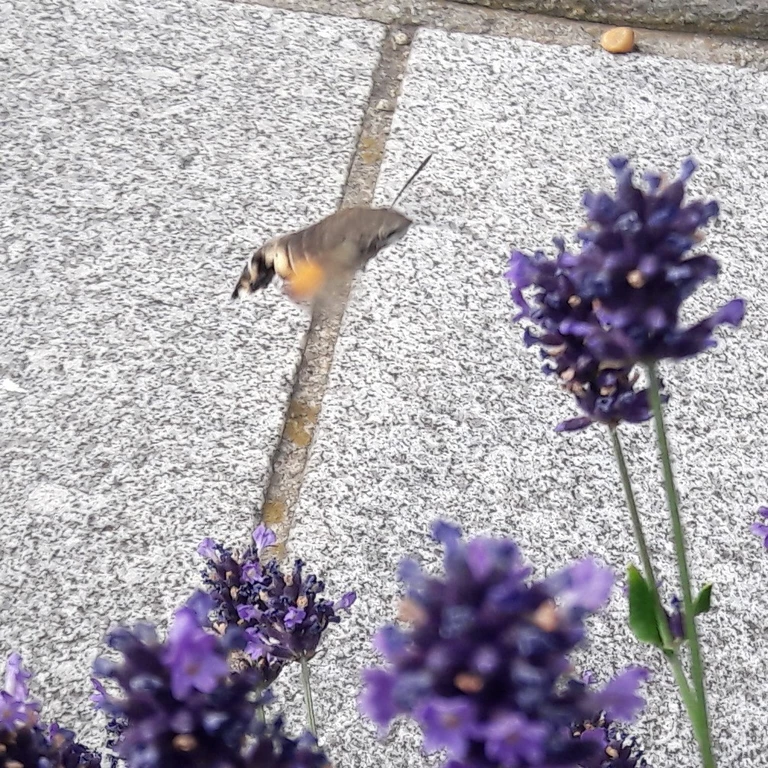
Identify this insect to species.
Macroglossum stellatarum
